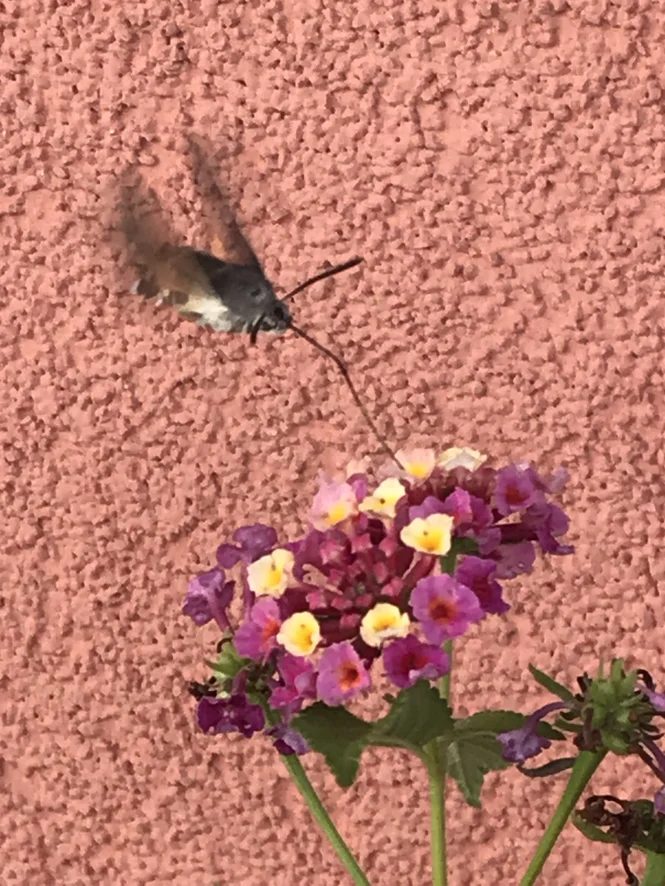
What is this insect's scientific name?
Macroglossum stellatarum
